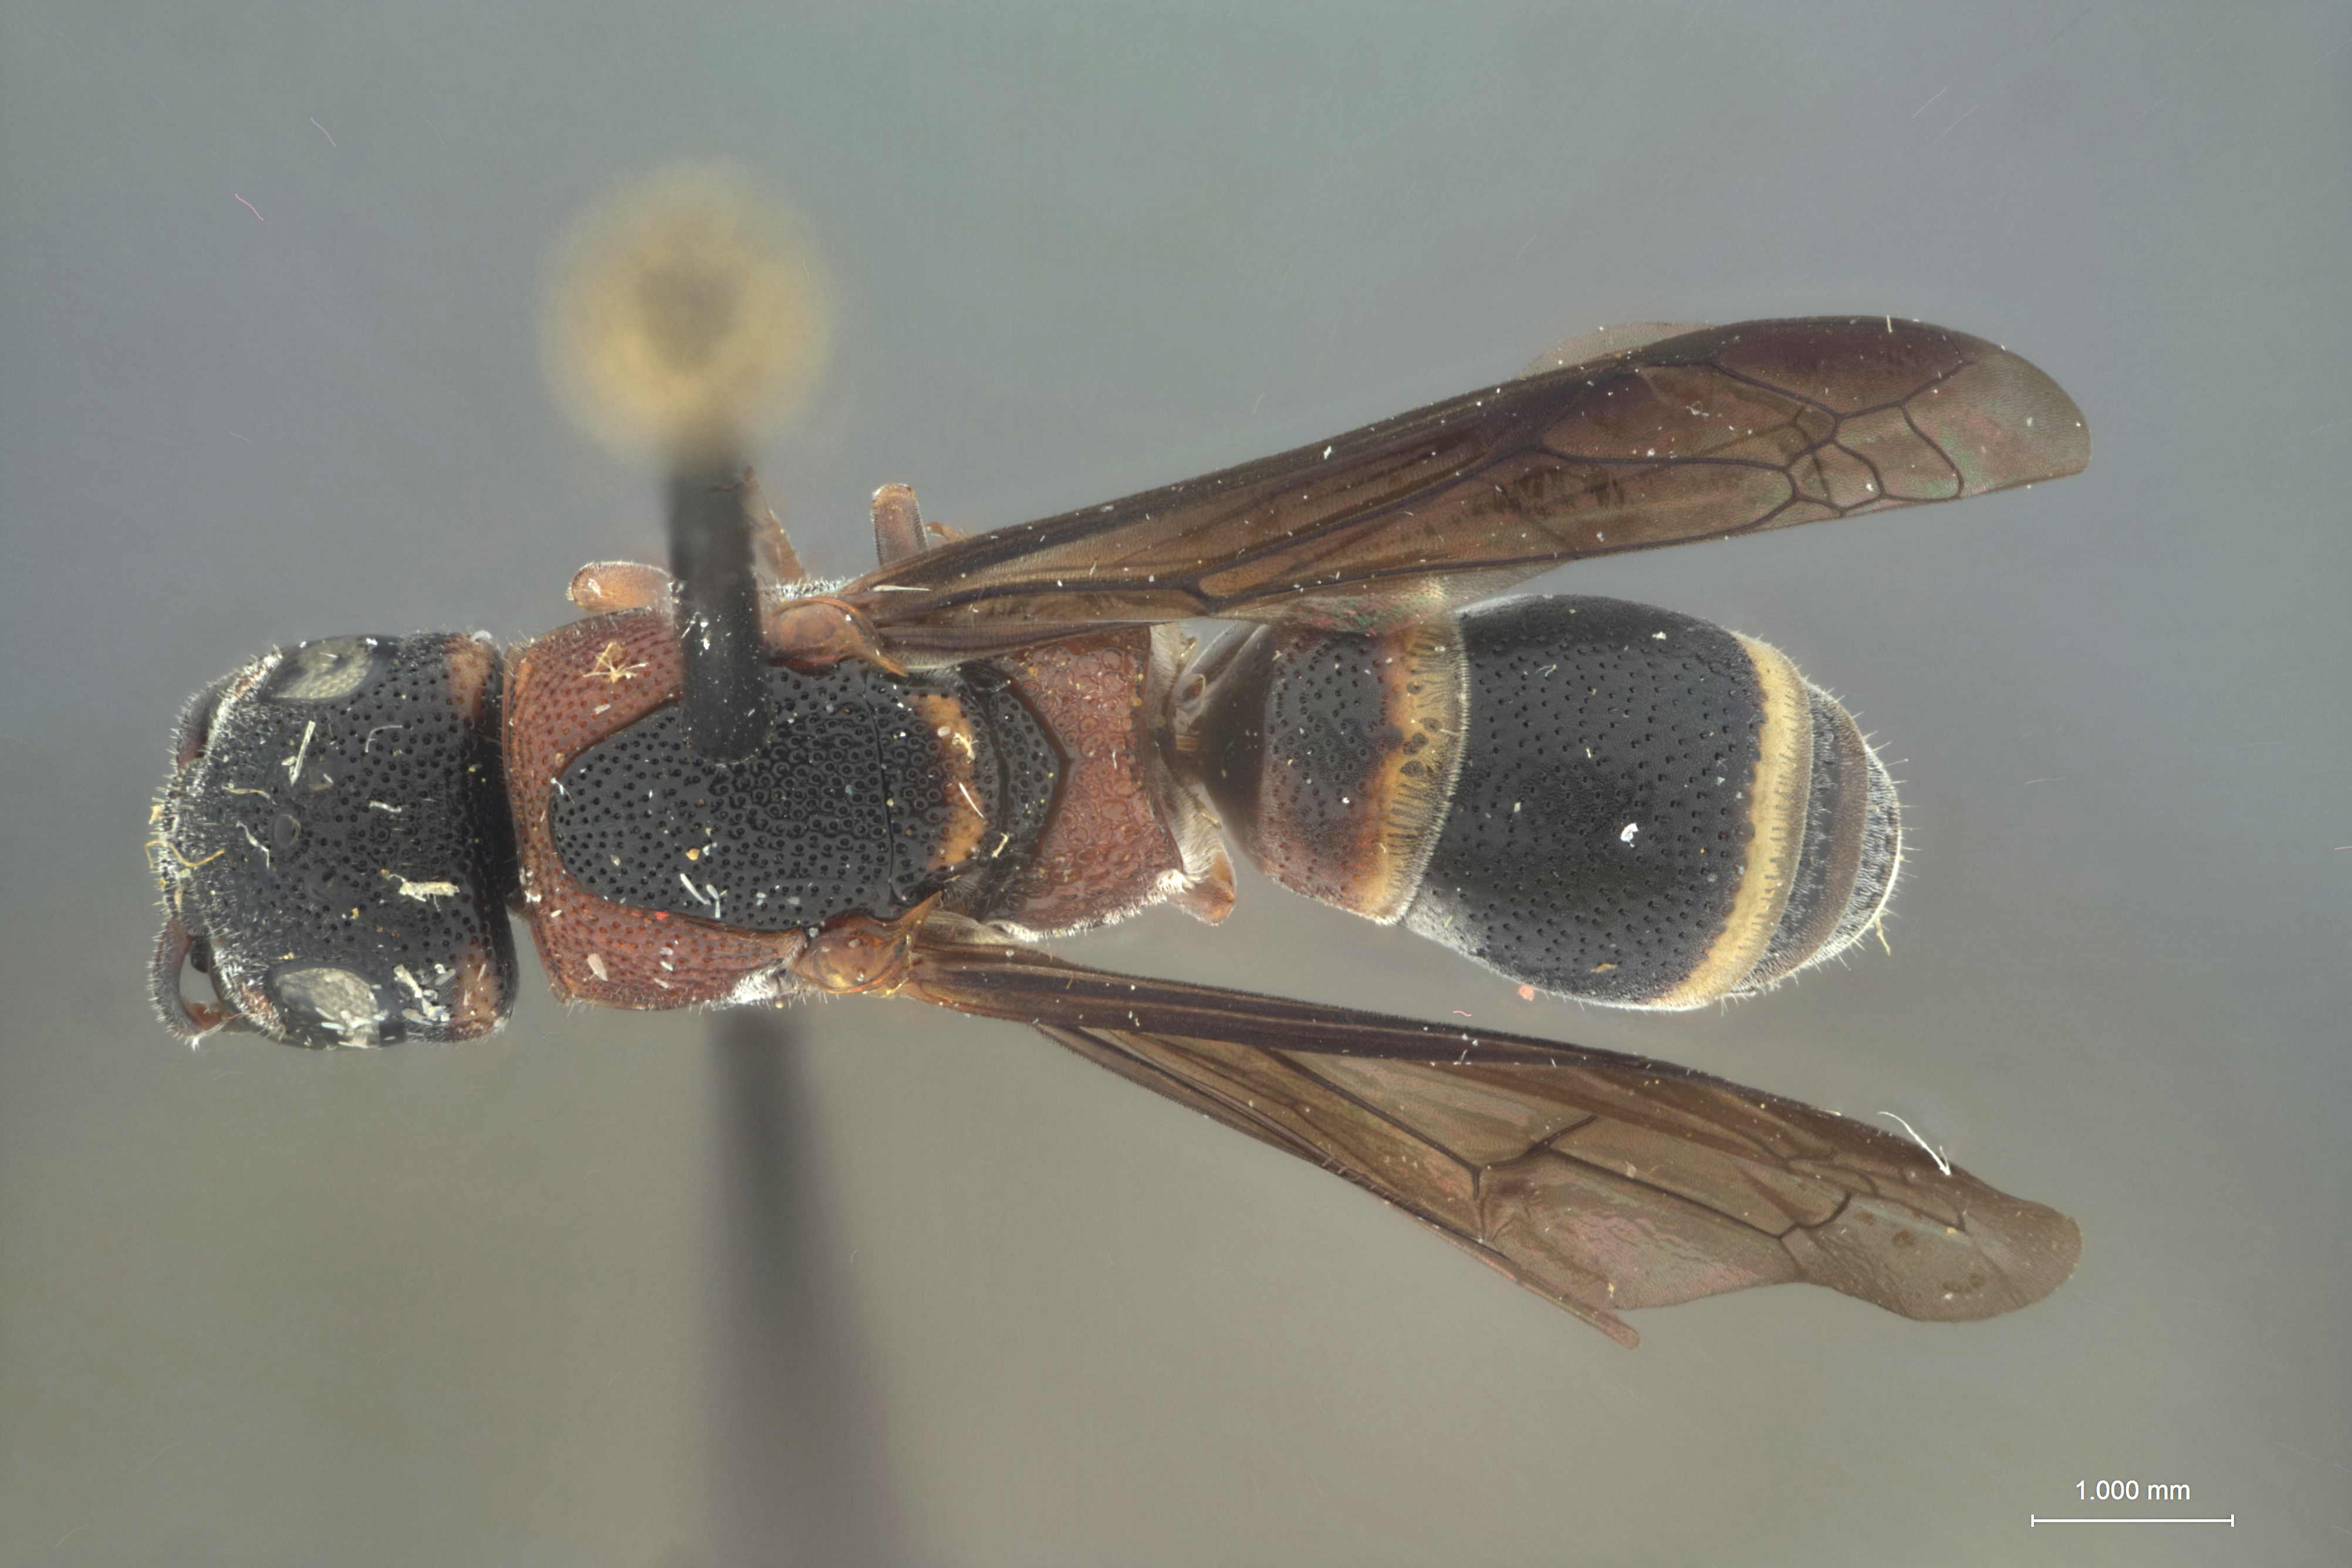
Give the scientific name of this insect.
Hypalastoroides impunctatus
